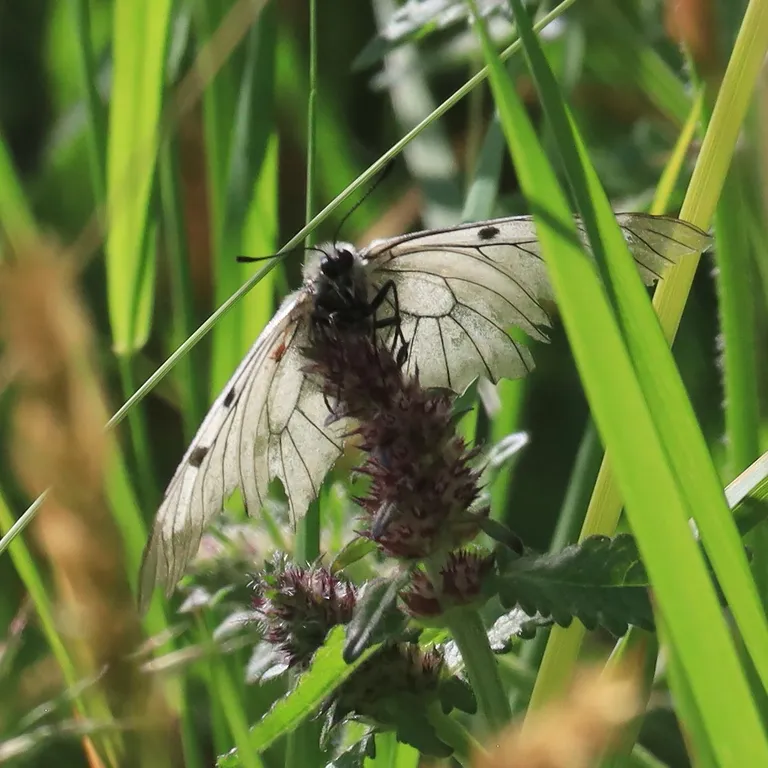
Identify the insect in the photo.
Parnassius mnemosyne
